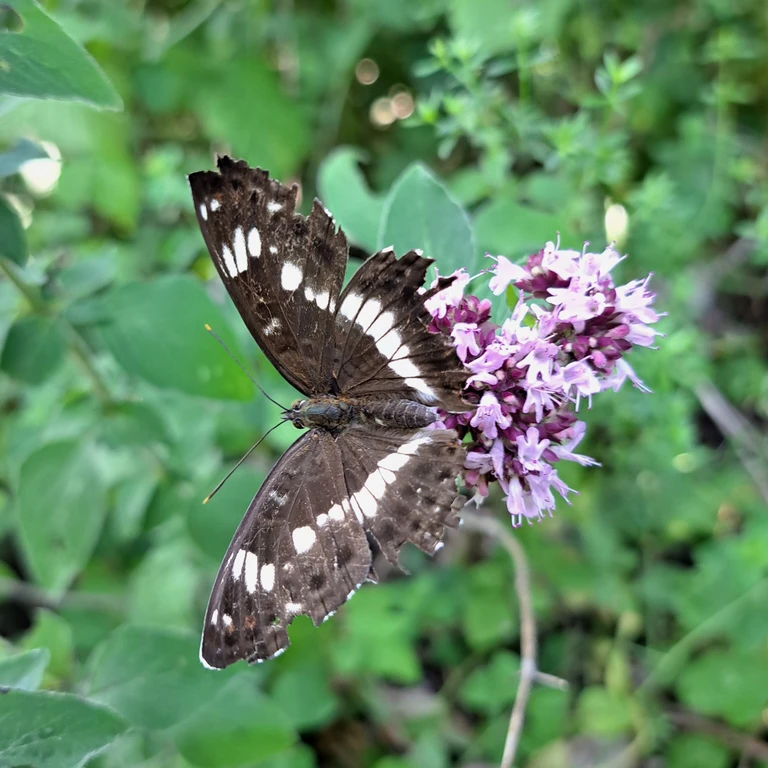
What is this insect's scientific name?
Limenitis camilla (also Ladoga camilla)
